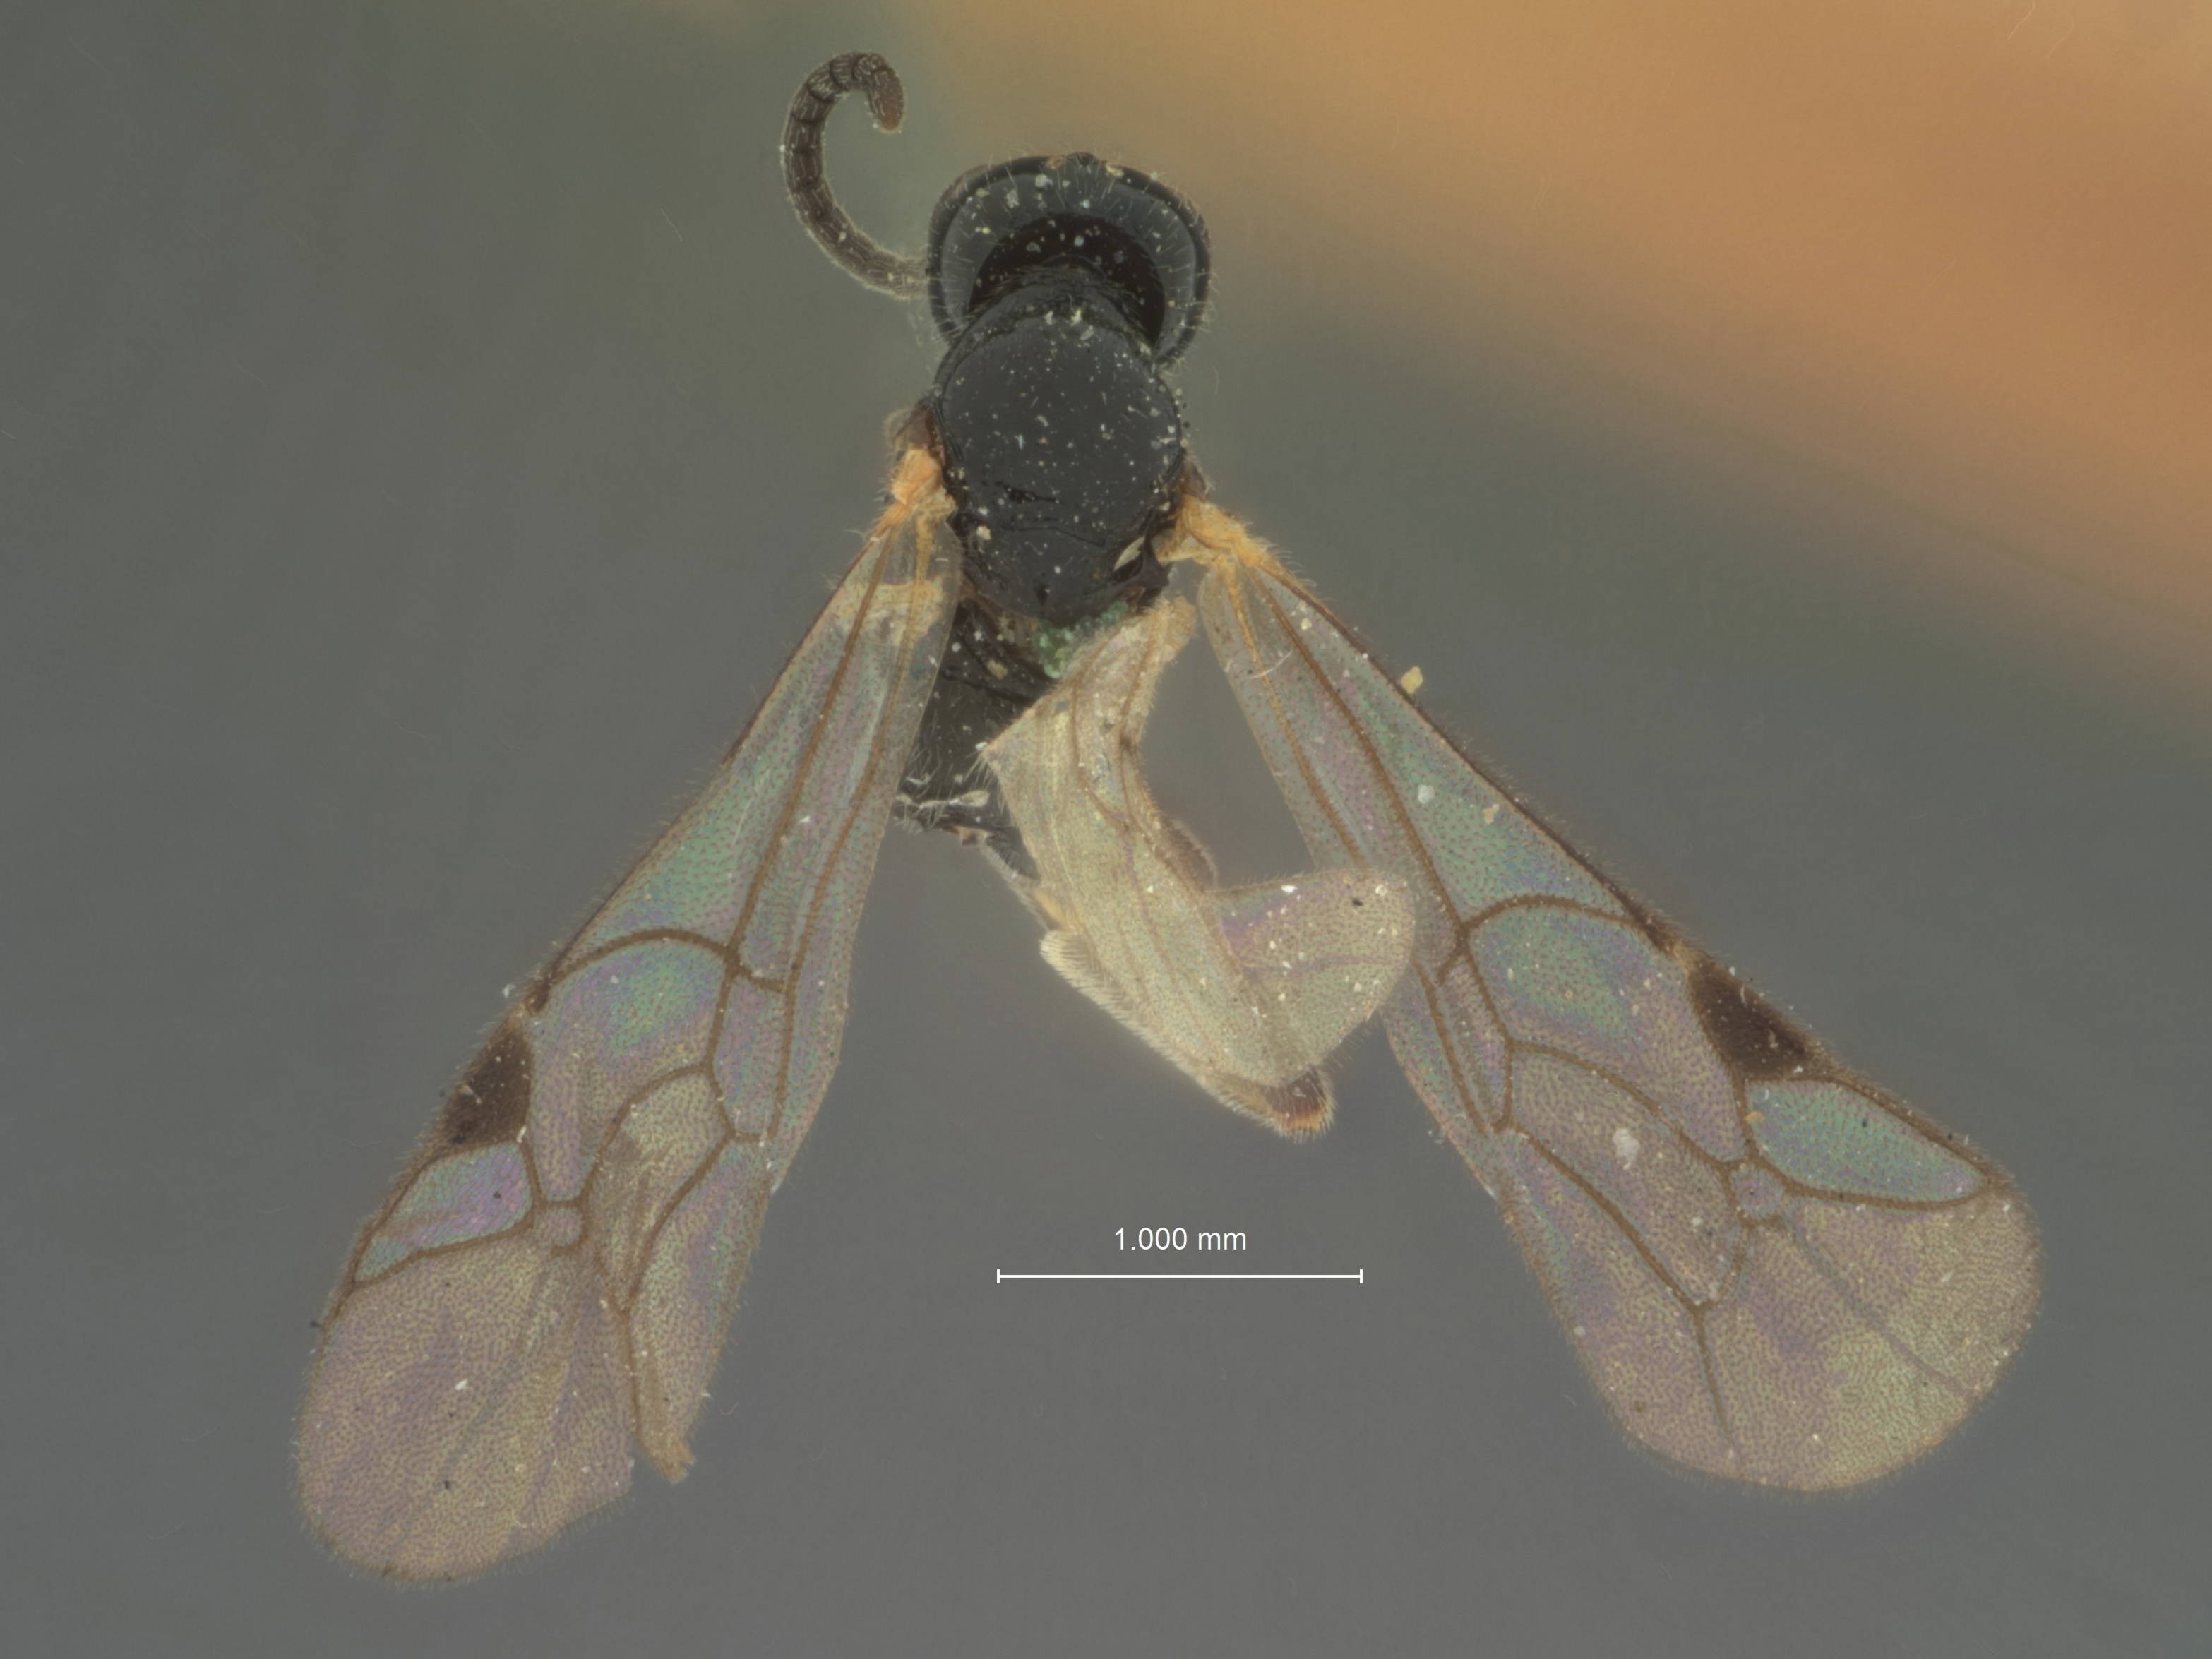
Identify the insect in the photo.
Bathymetis simillima
